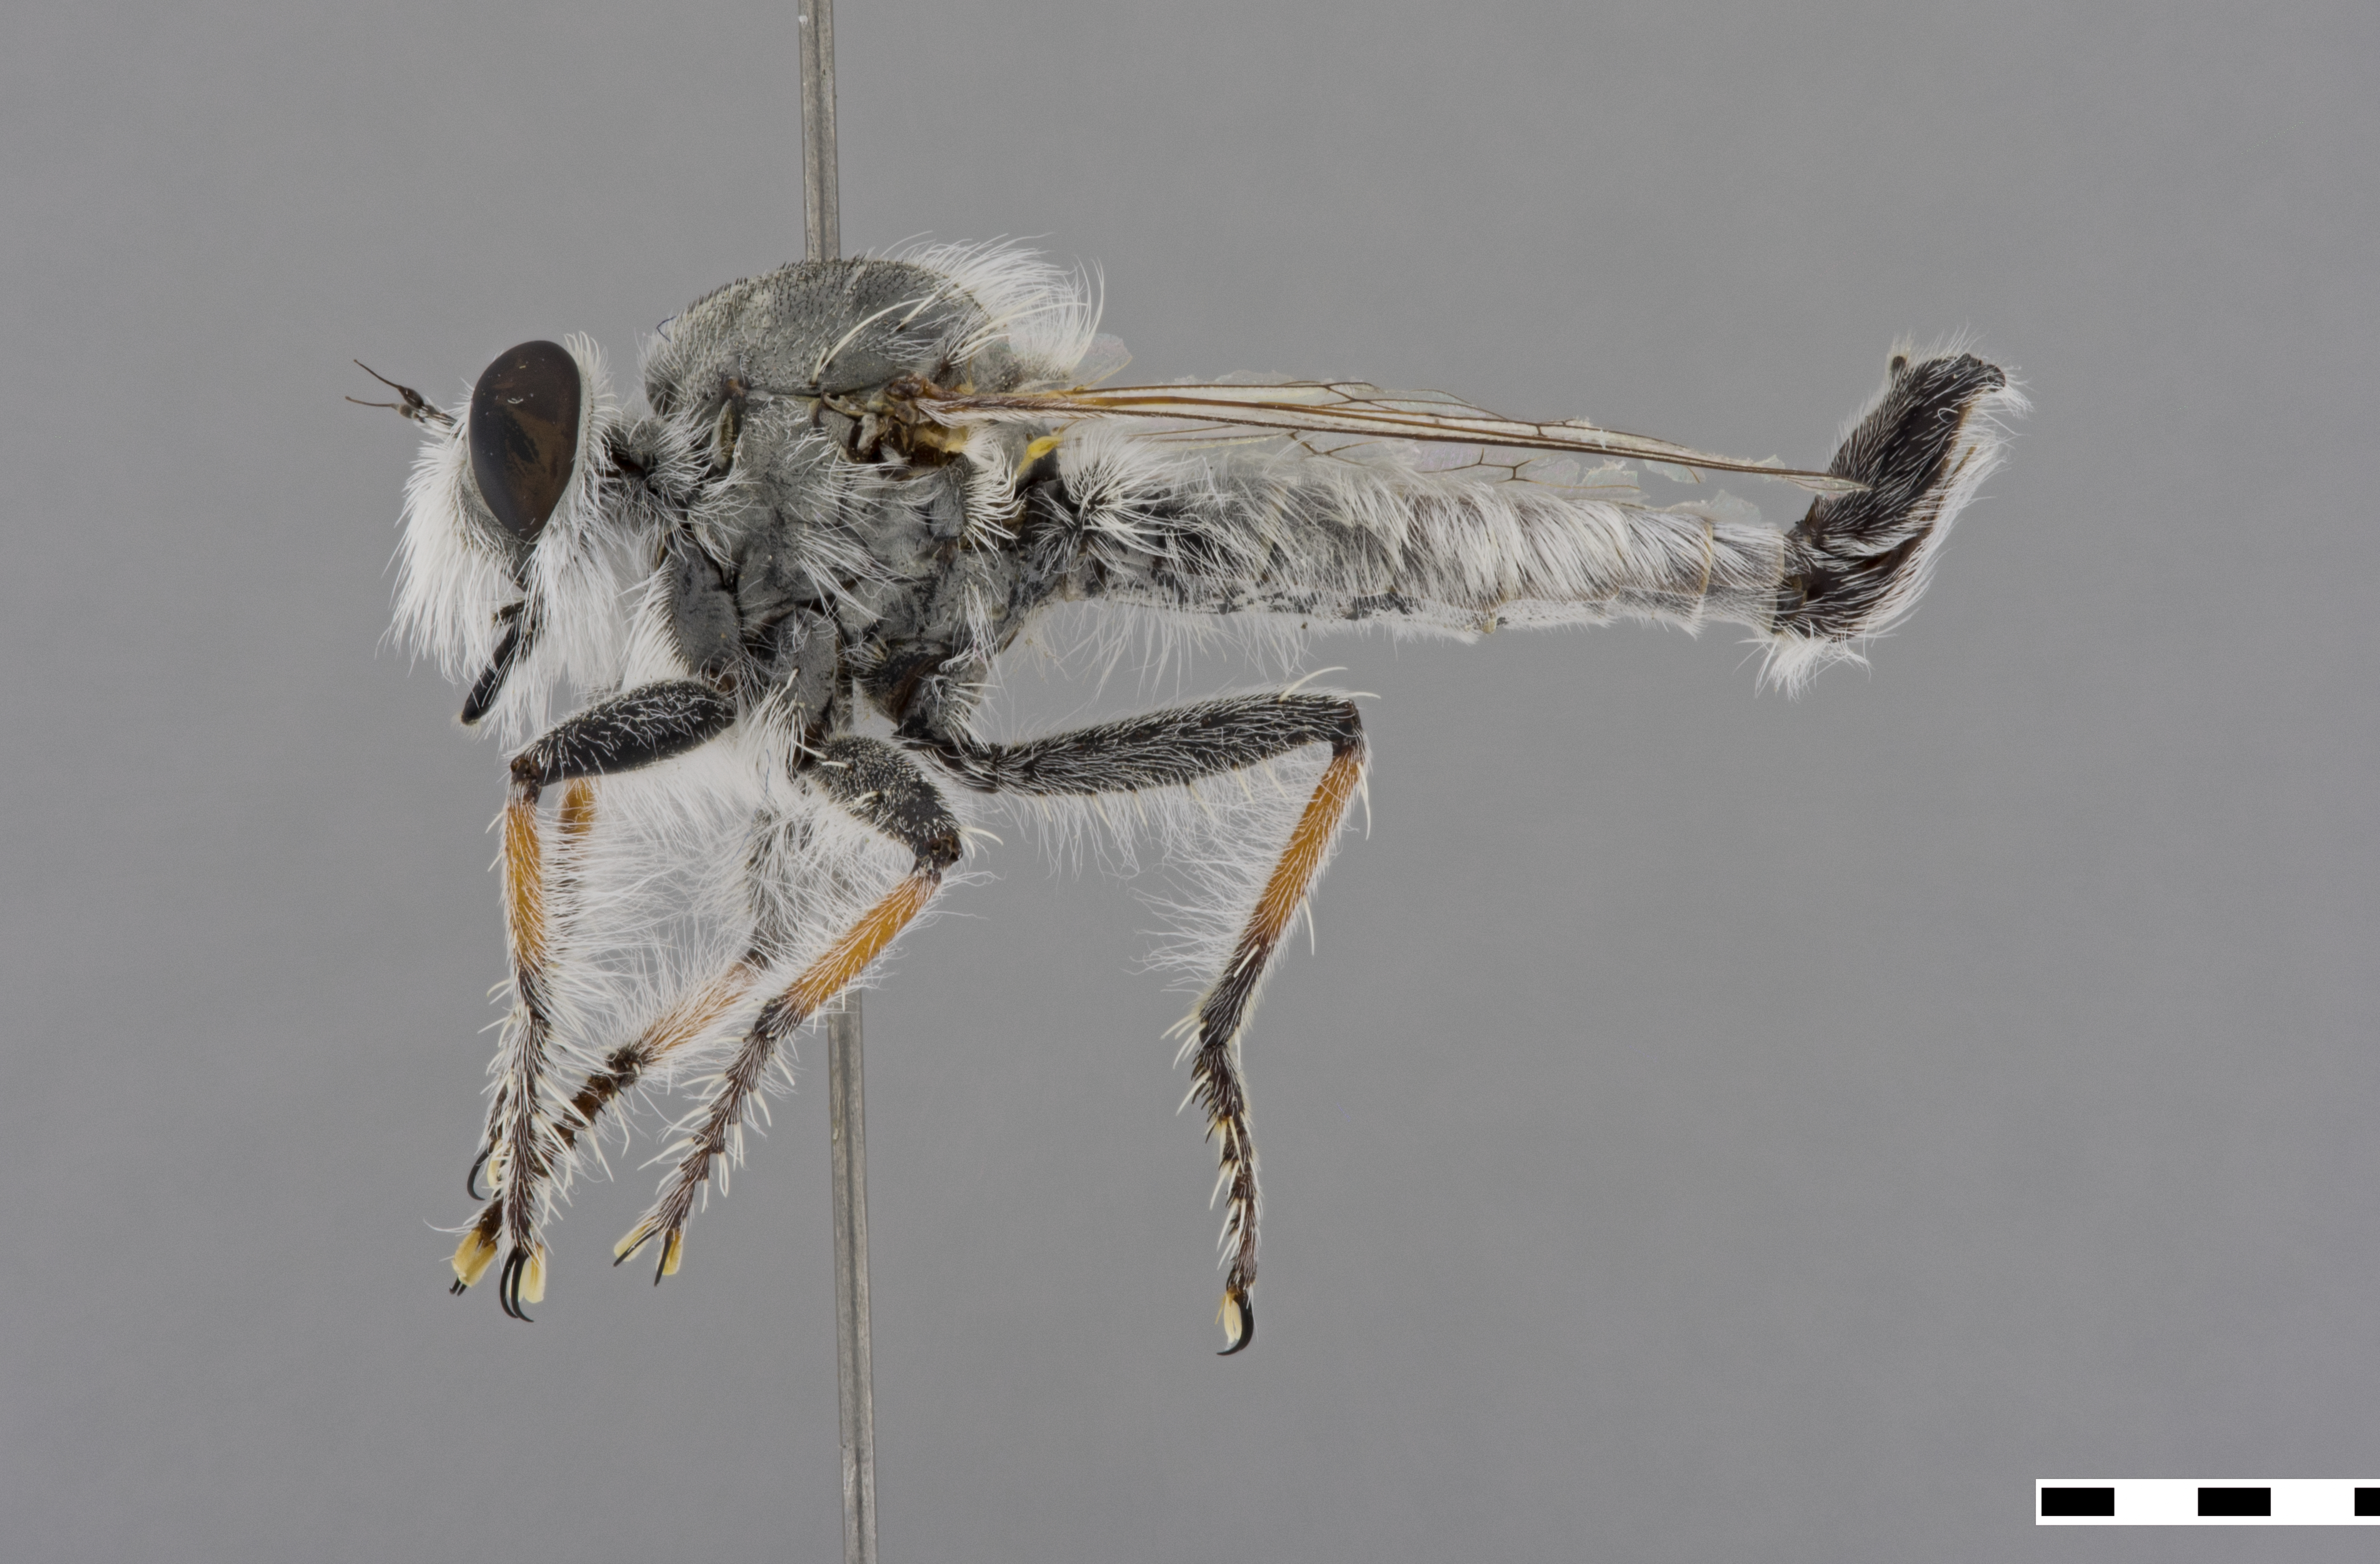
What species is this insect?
Albibarbefferia albibarbis
